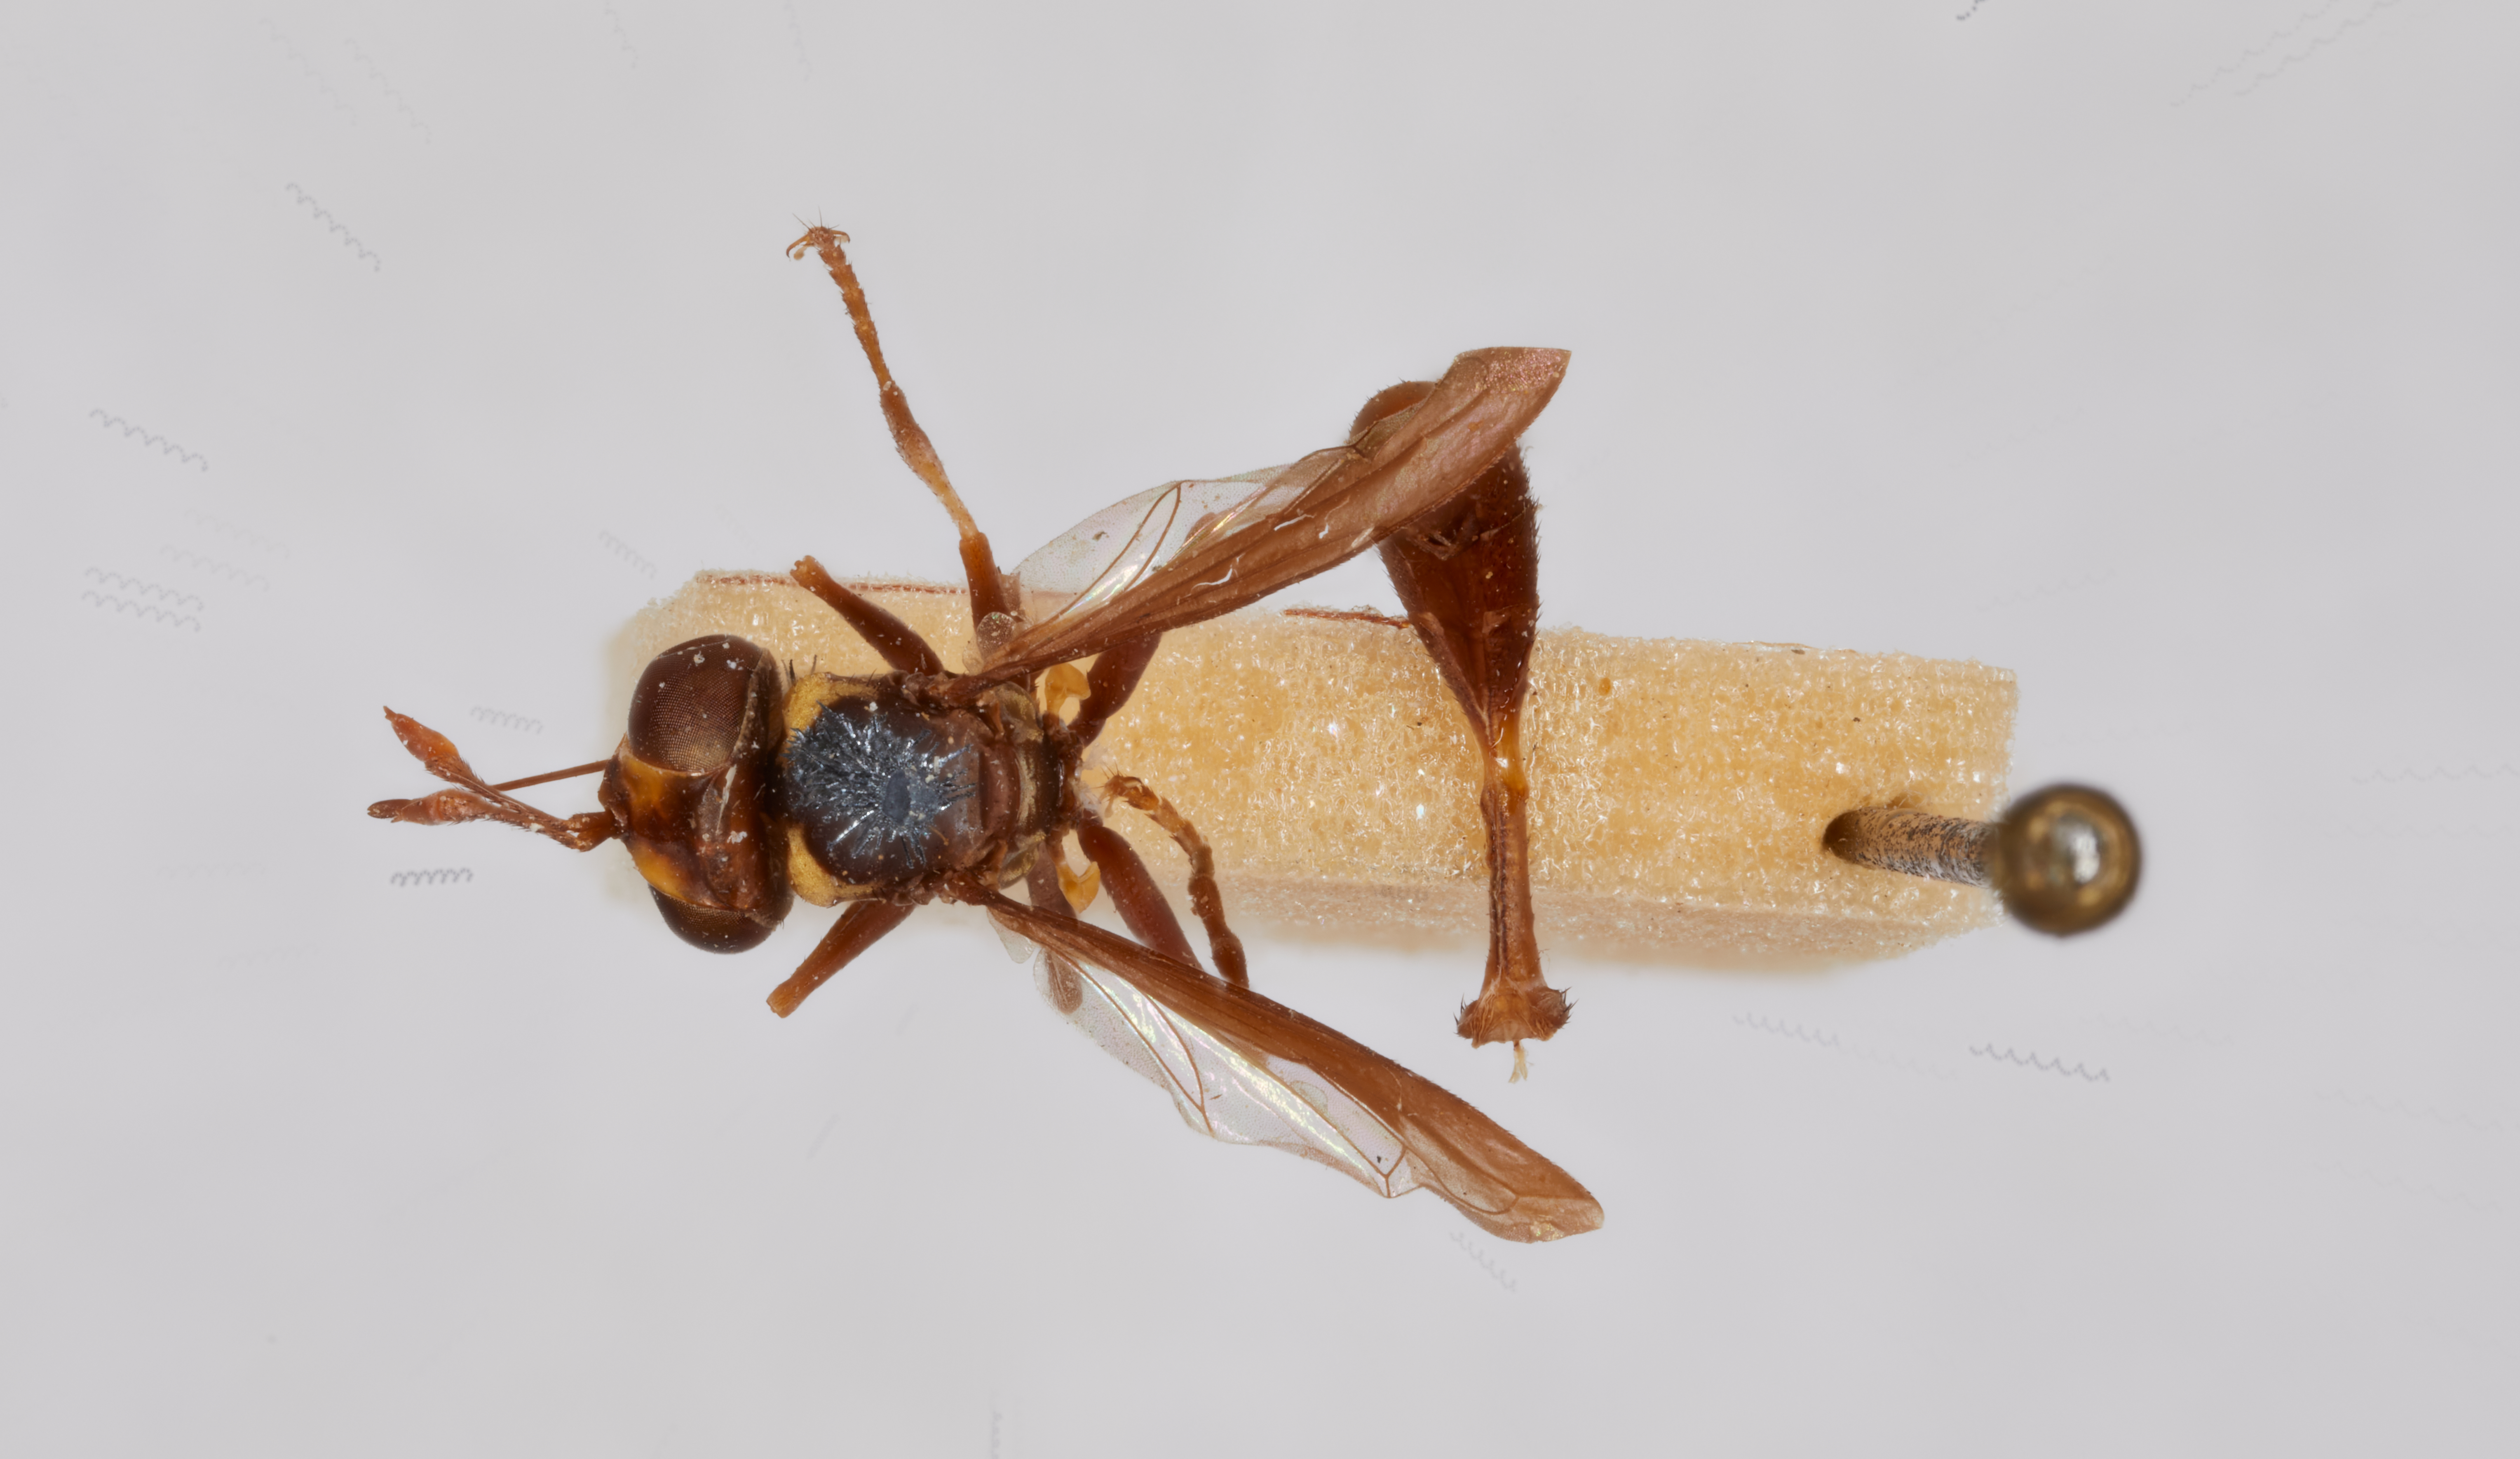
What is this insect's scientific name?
Physocephala minuta
